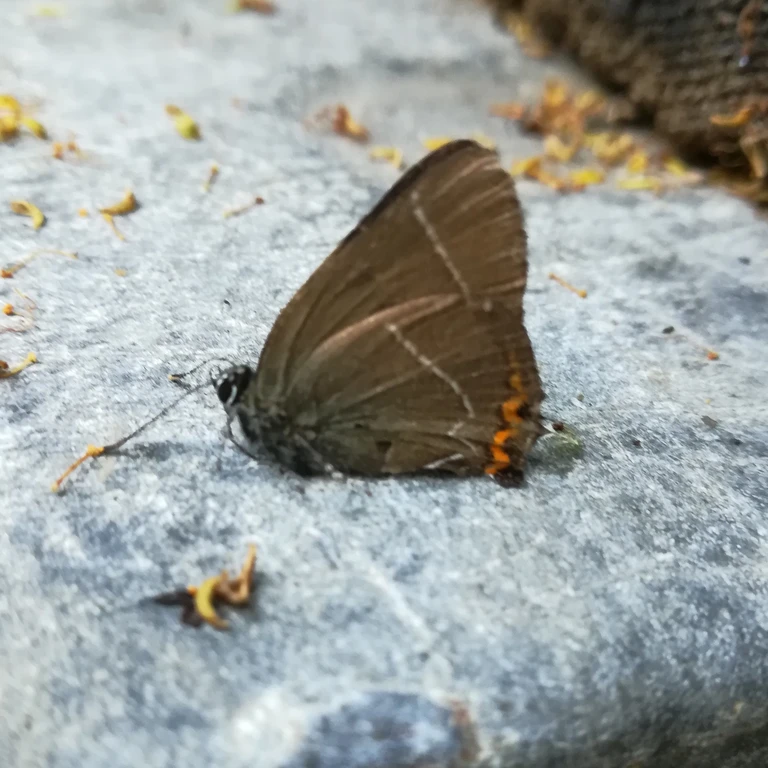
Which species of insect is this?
Satyrium w-album
